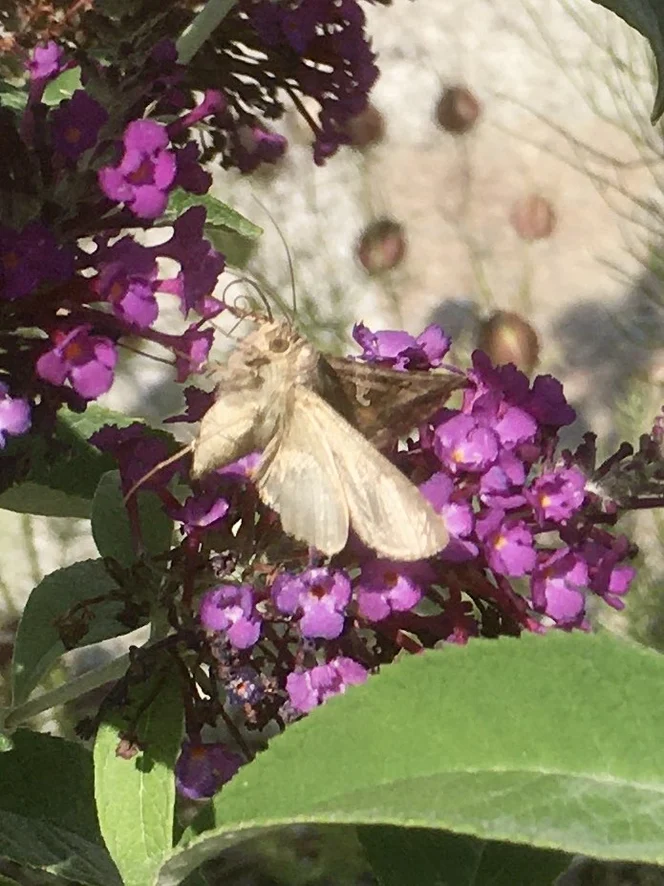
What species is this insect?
Autographa gamma
